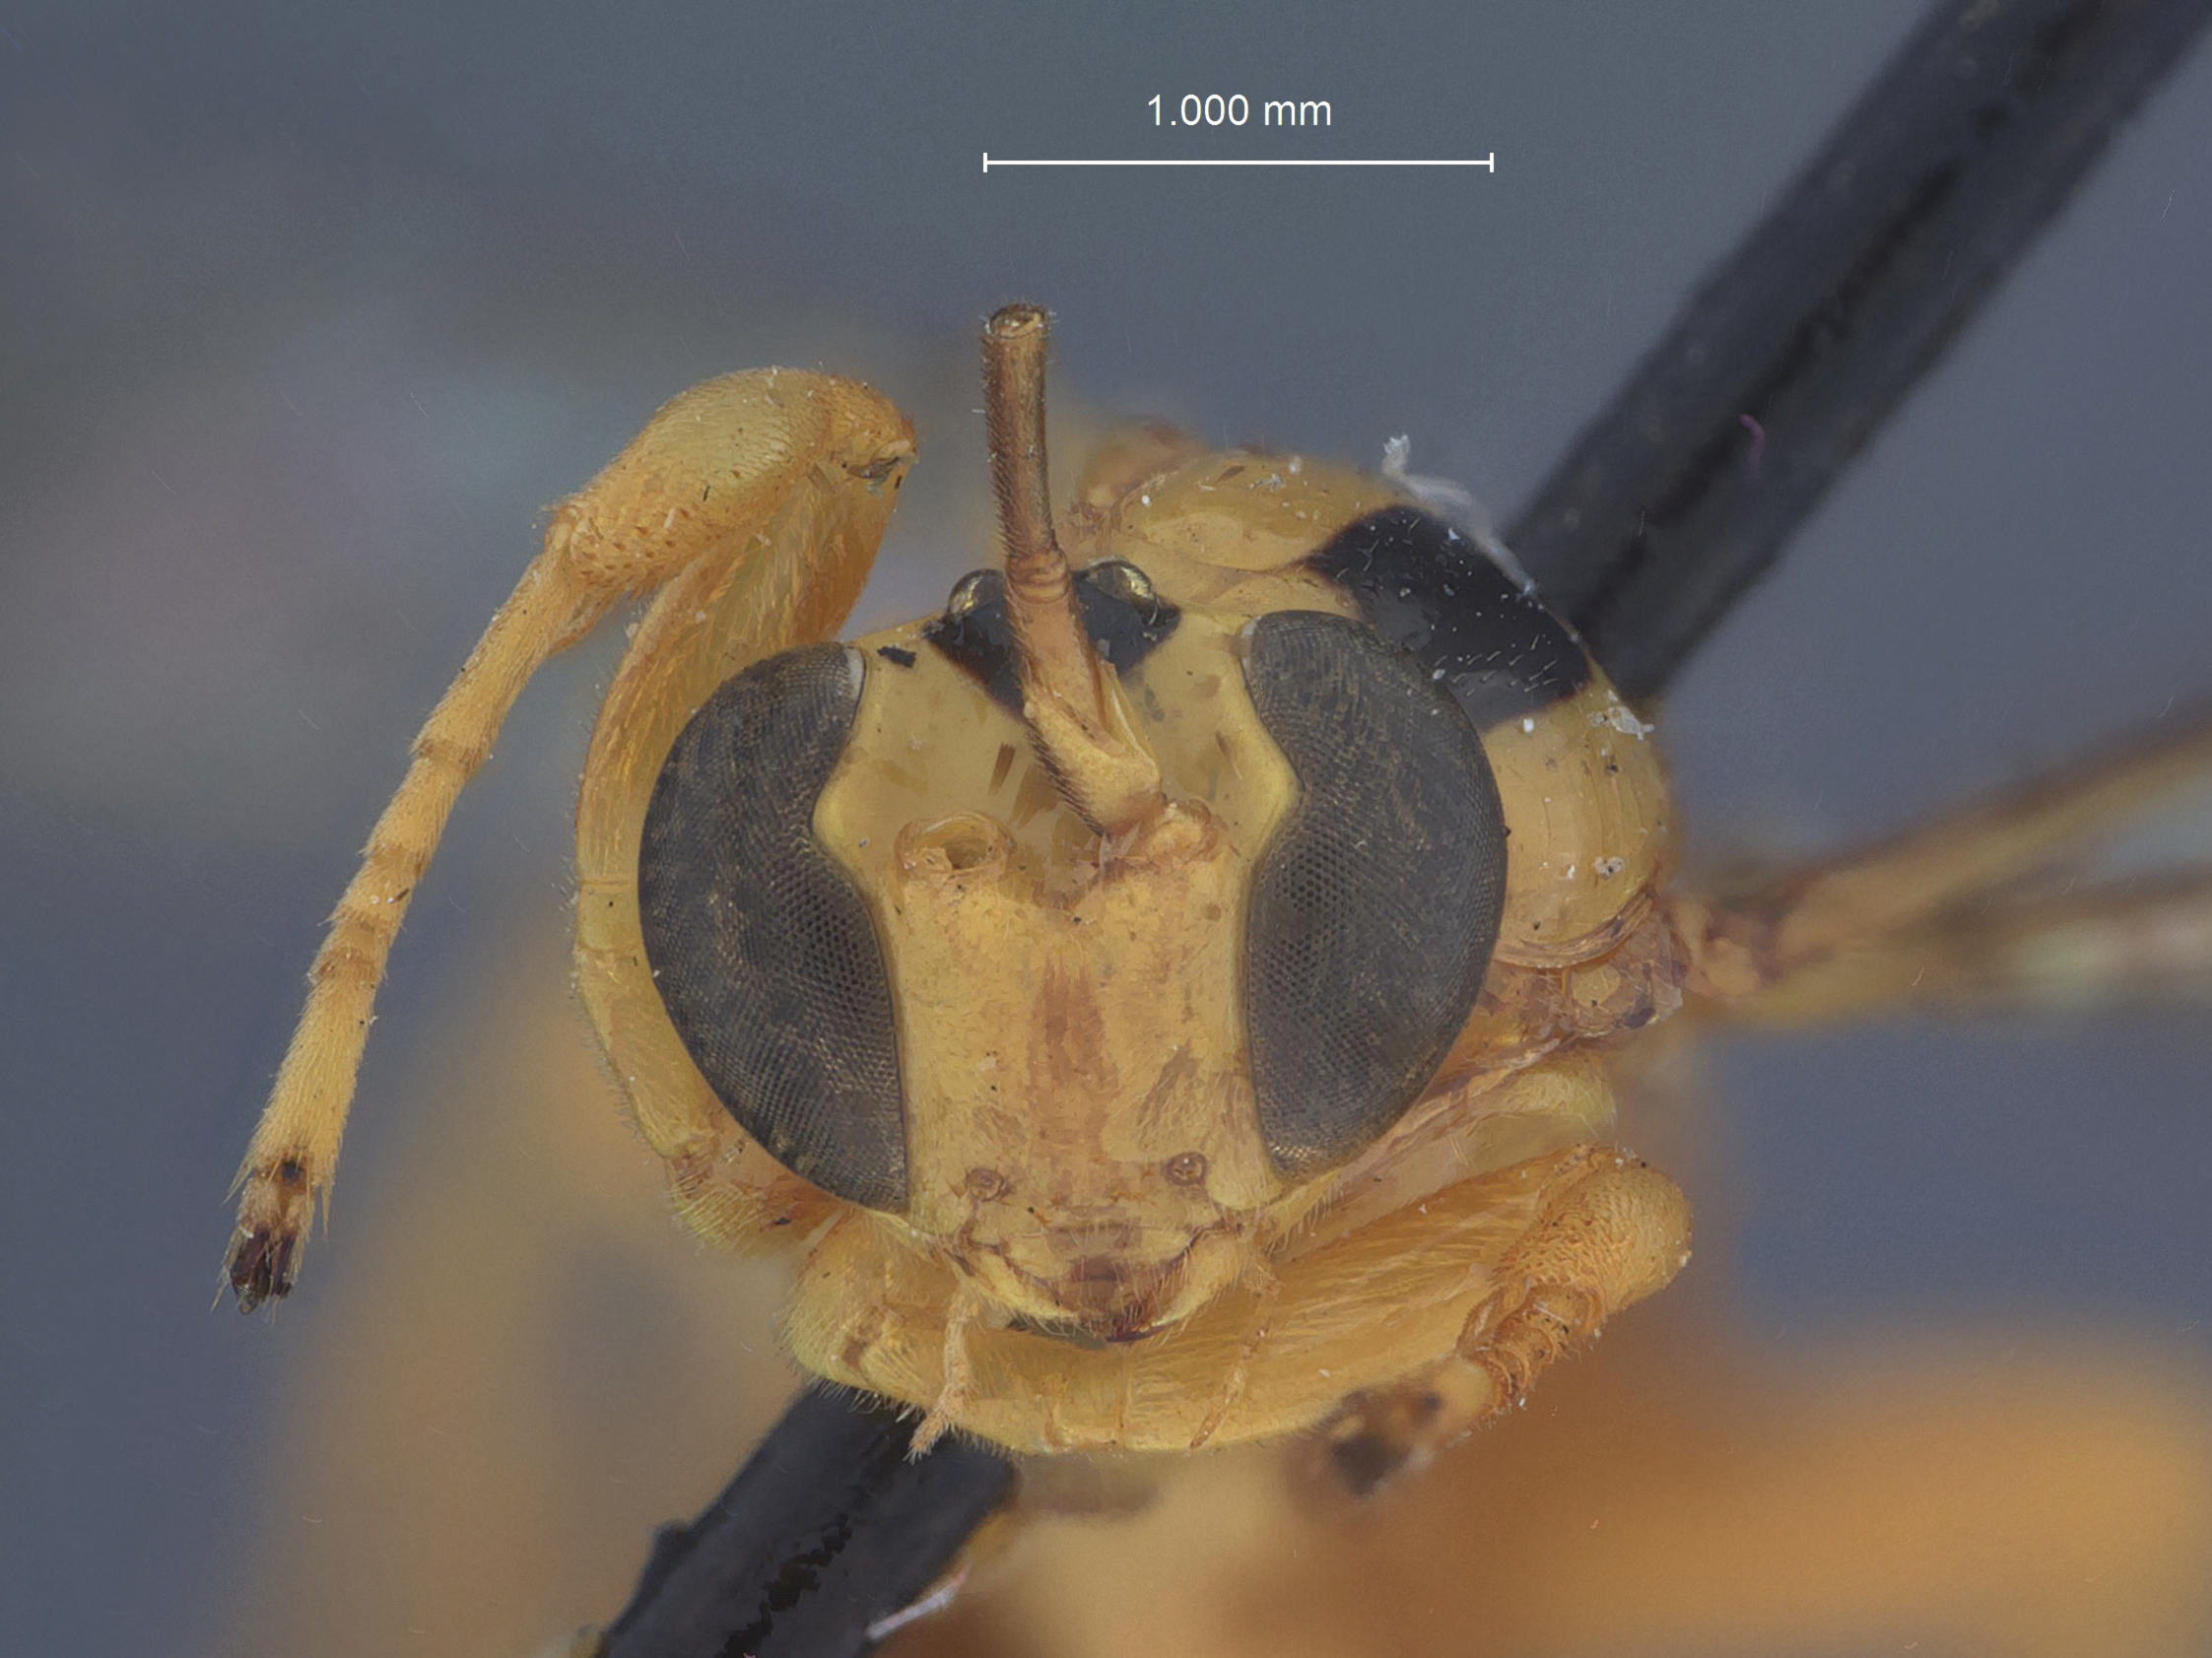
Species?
Xanthopimpla brevibasis
